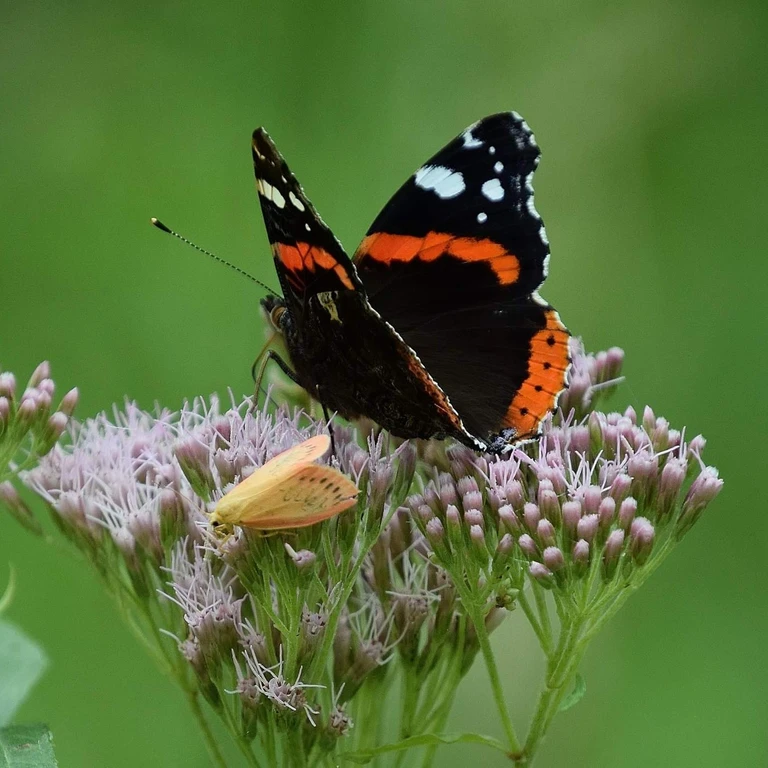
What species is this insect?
Vanessa atalanta
